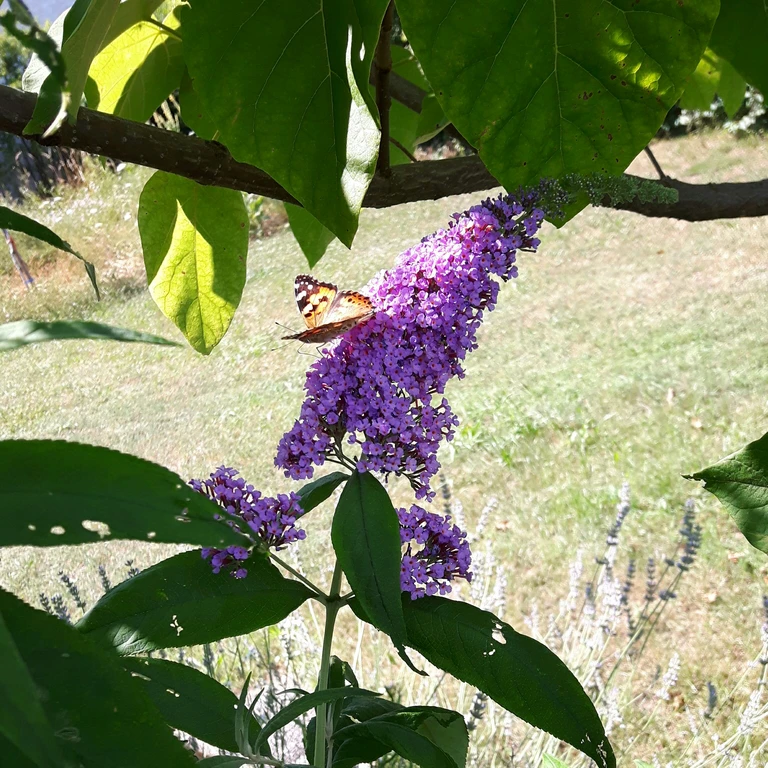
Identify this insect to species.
Vanessa cardui
